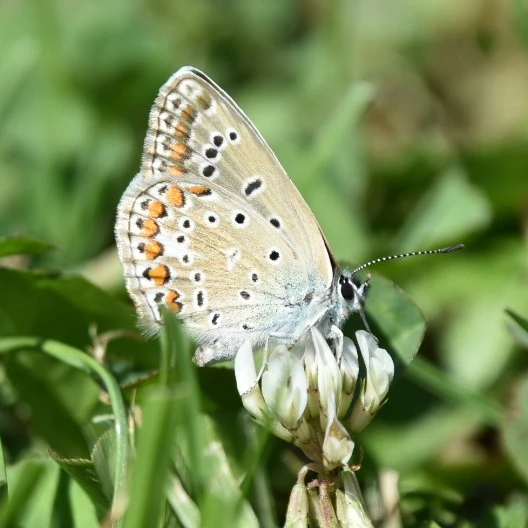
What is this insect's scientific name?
Polyommatus icarus
